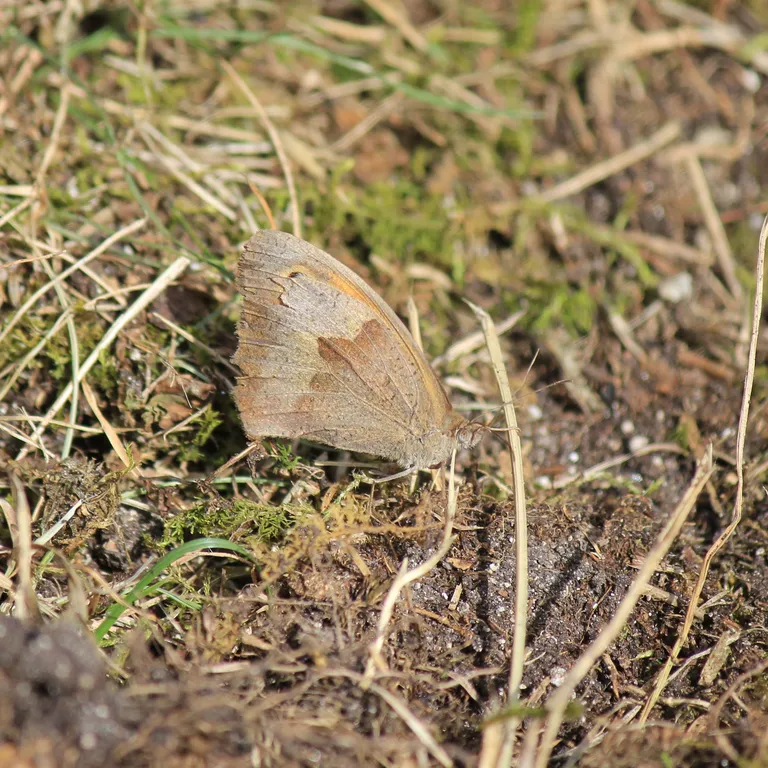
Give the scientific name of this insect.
Maniola jurtina
